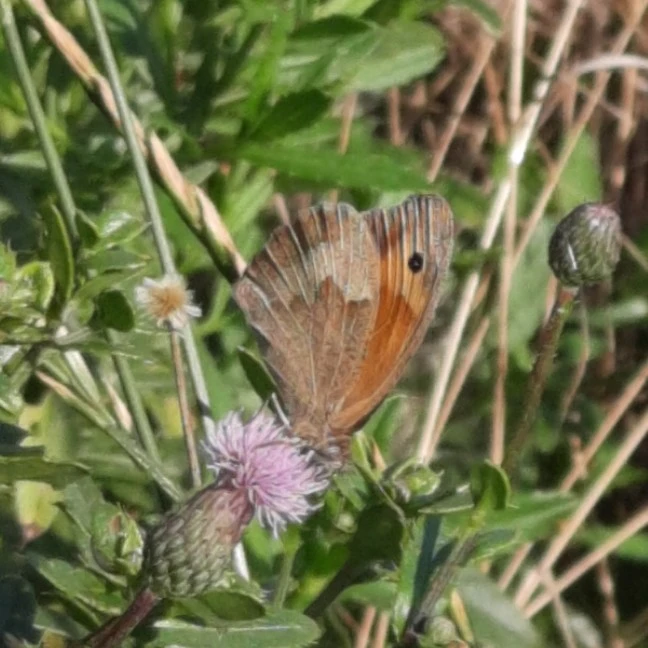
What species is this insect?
Maniola jurtina
